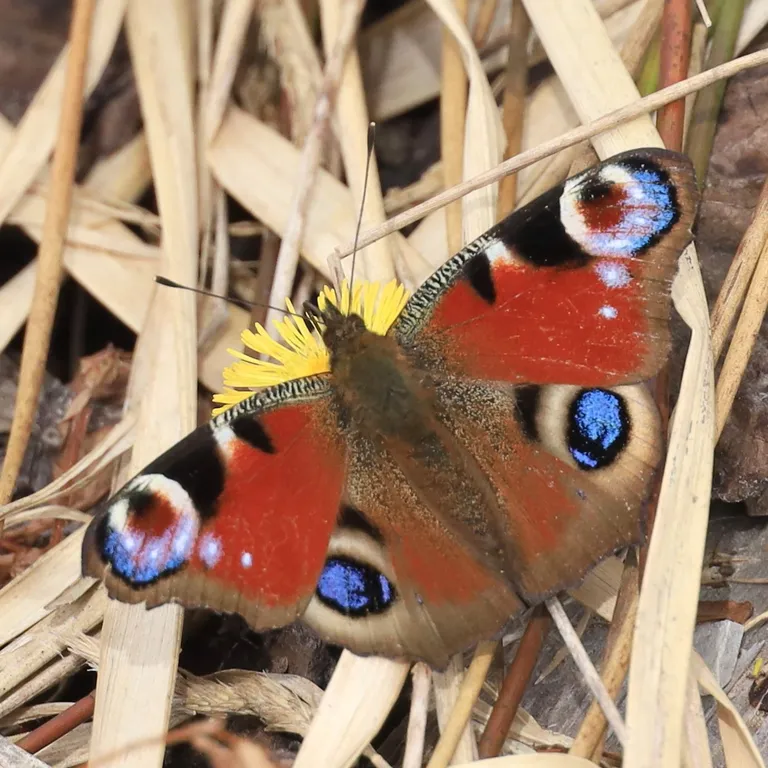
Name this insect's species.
Aglais io
